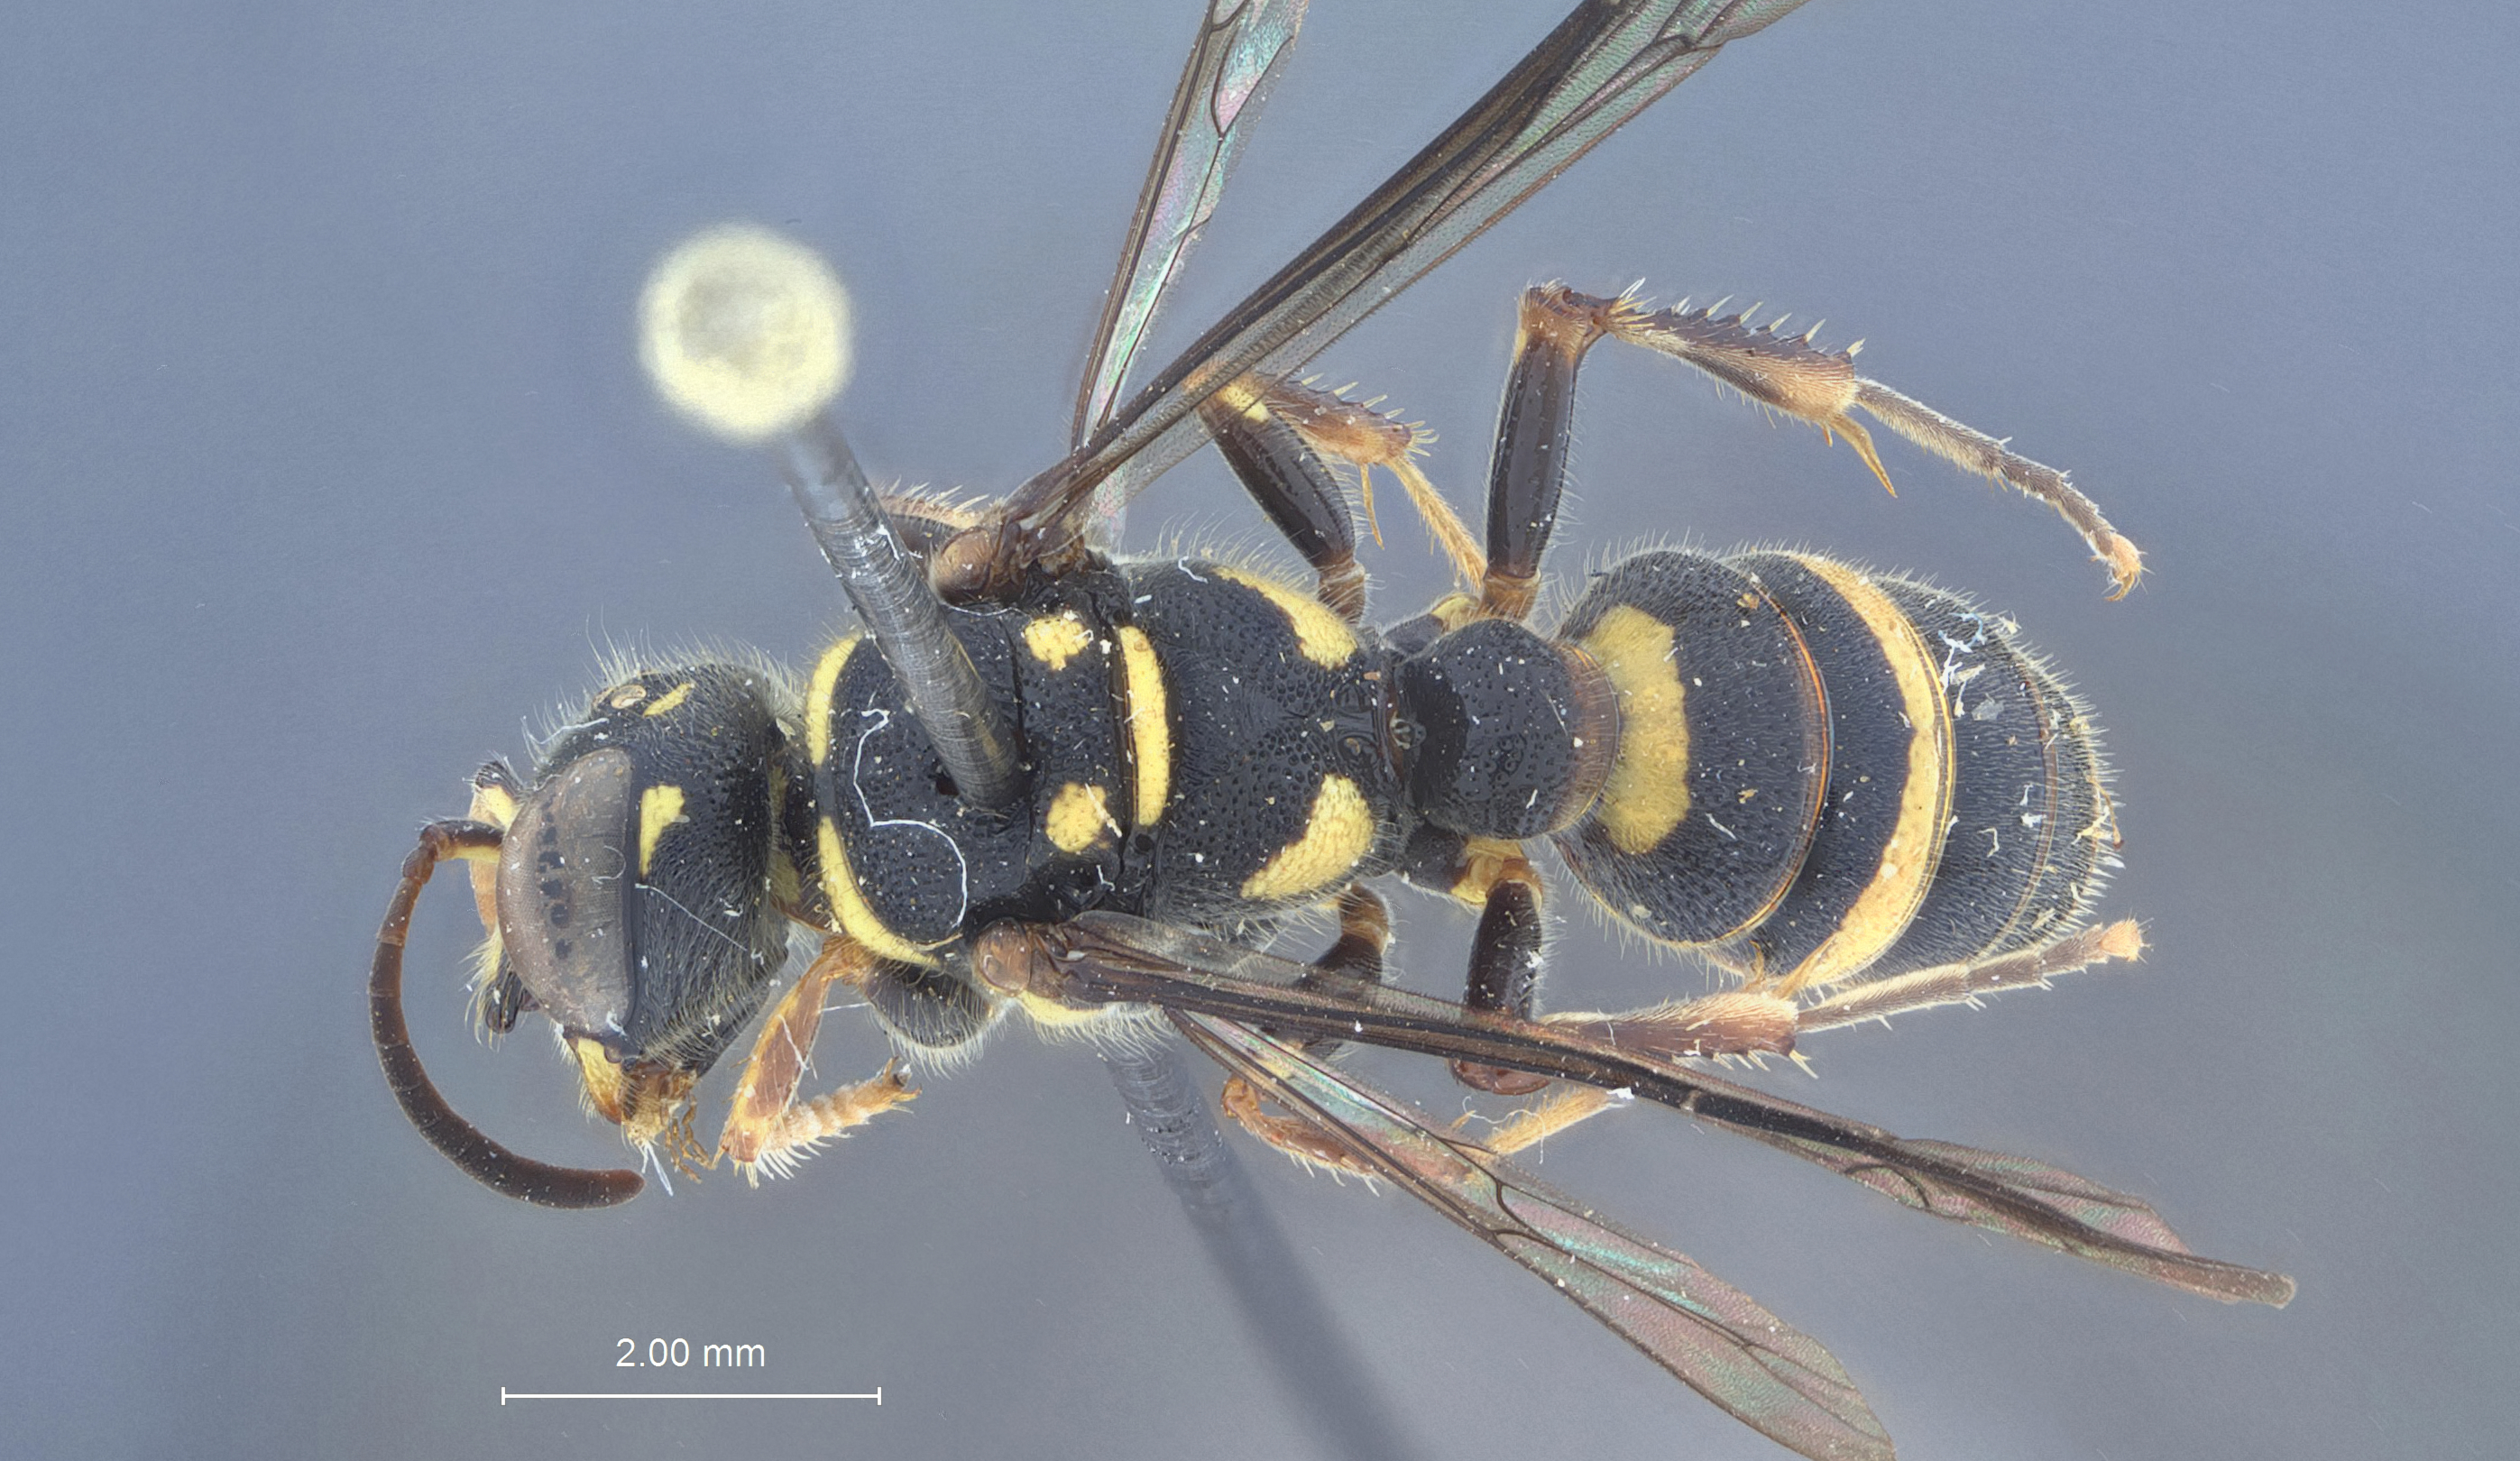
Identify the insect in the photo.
Cerceris curcuionicida
